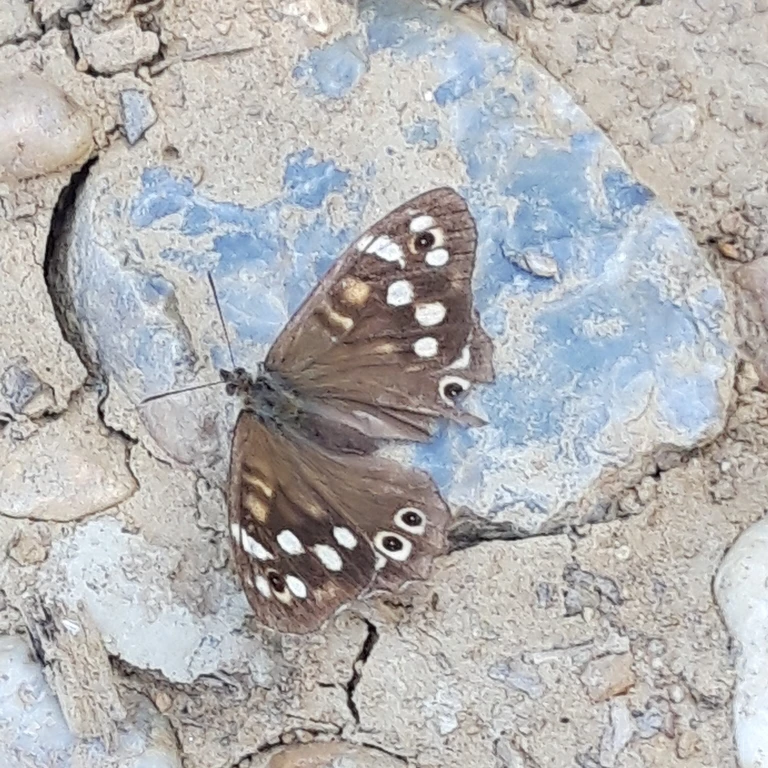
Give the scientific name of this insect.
Pararge aegeria
